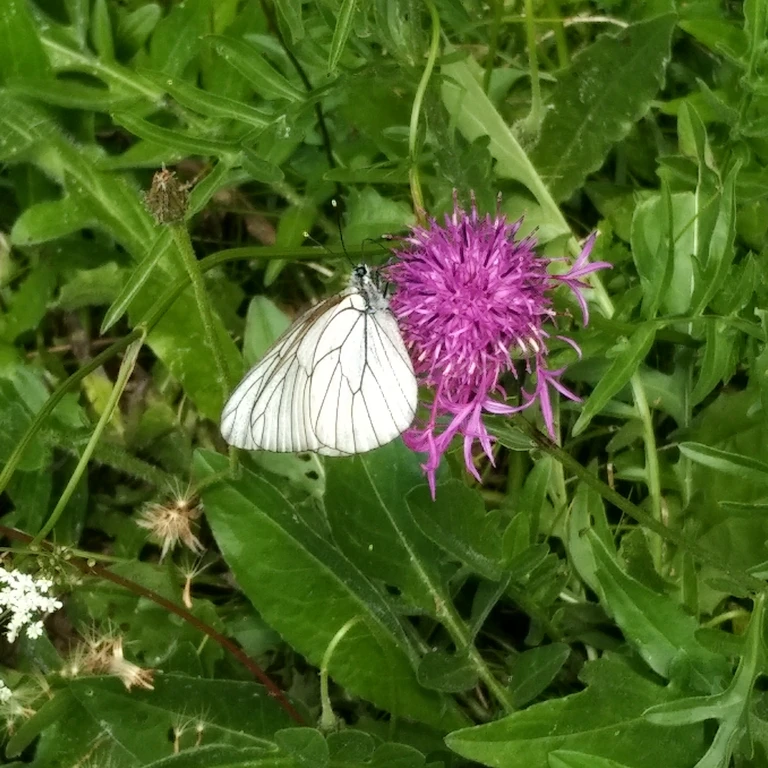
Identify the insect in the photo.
Aporia crataegi
